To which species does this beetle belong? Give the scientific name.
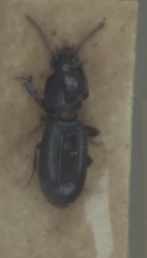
Clivina fossor
